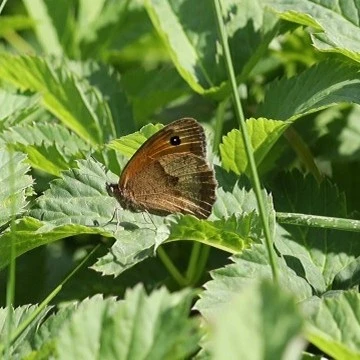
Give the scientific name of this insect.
Maniola jurtina
